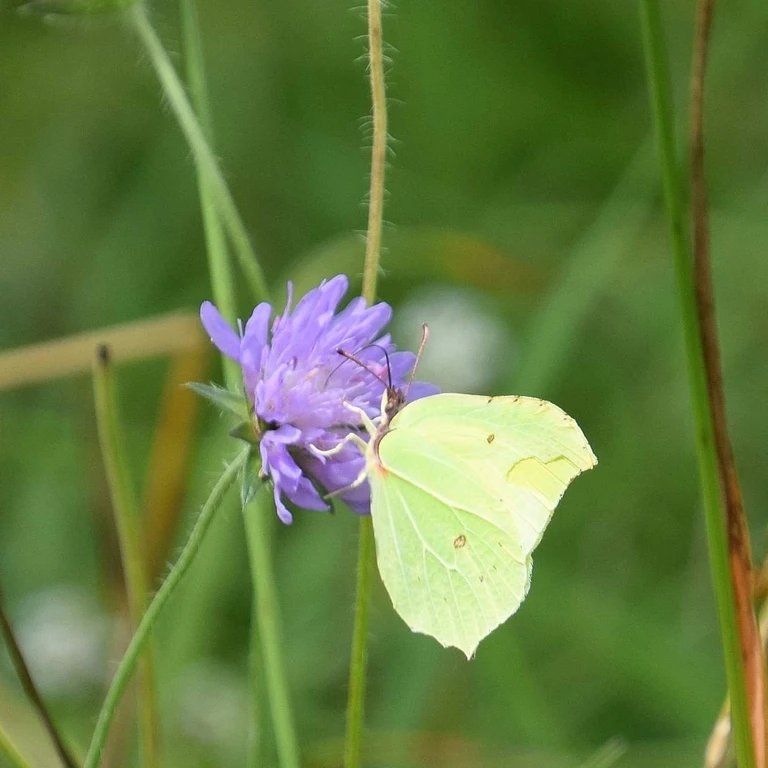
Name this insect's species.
Gonepteryx rhamni
